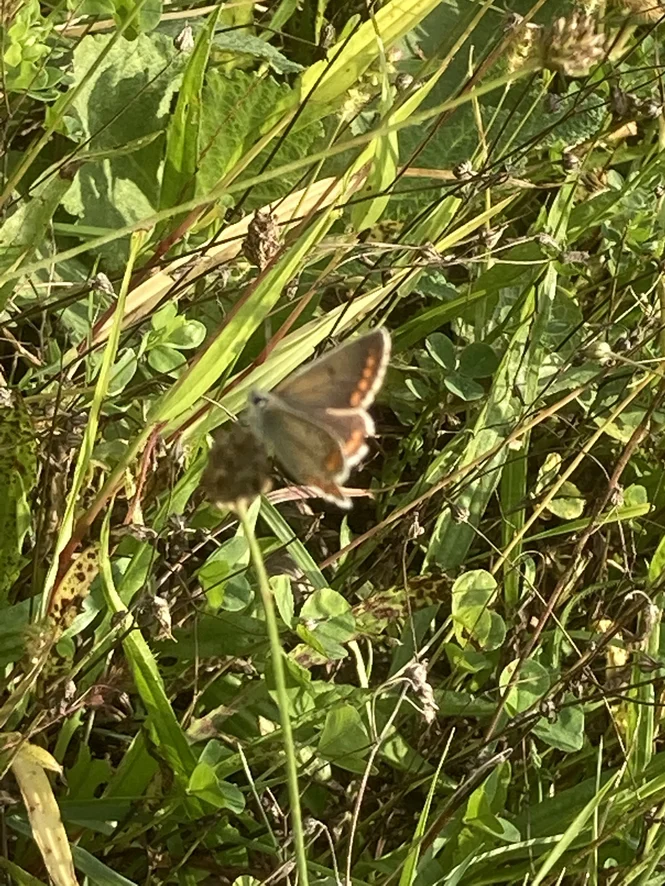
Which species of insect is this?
Aricia agestis/artaxerxes
